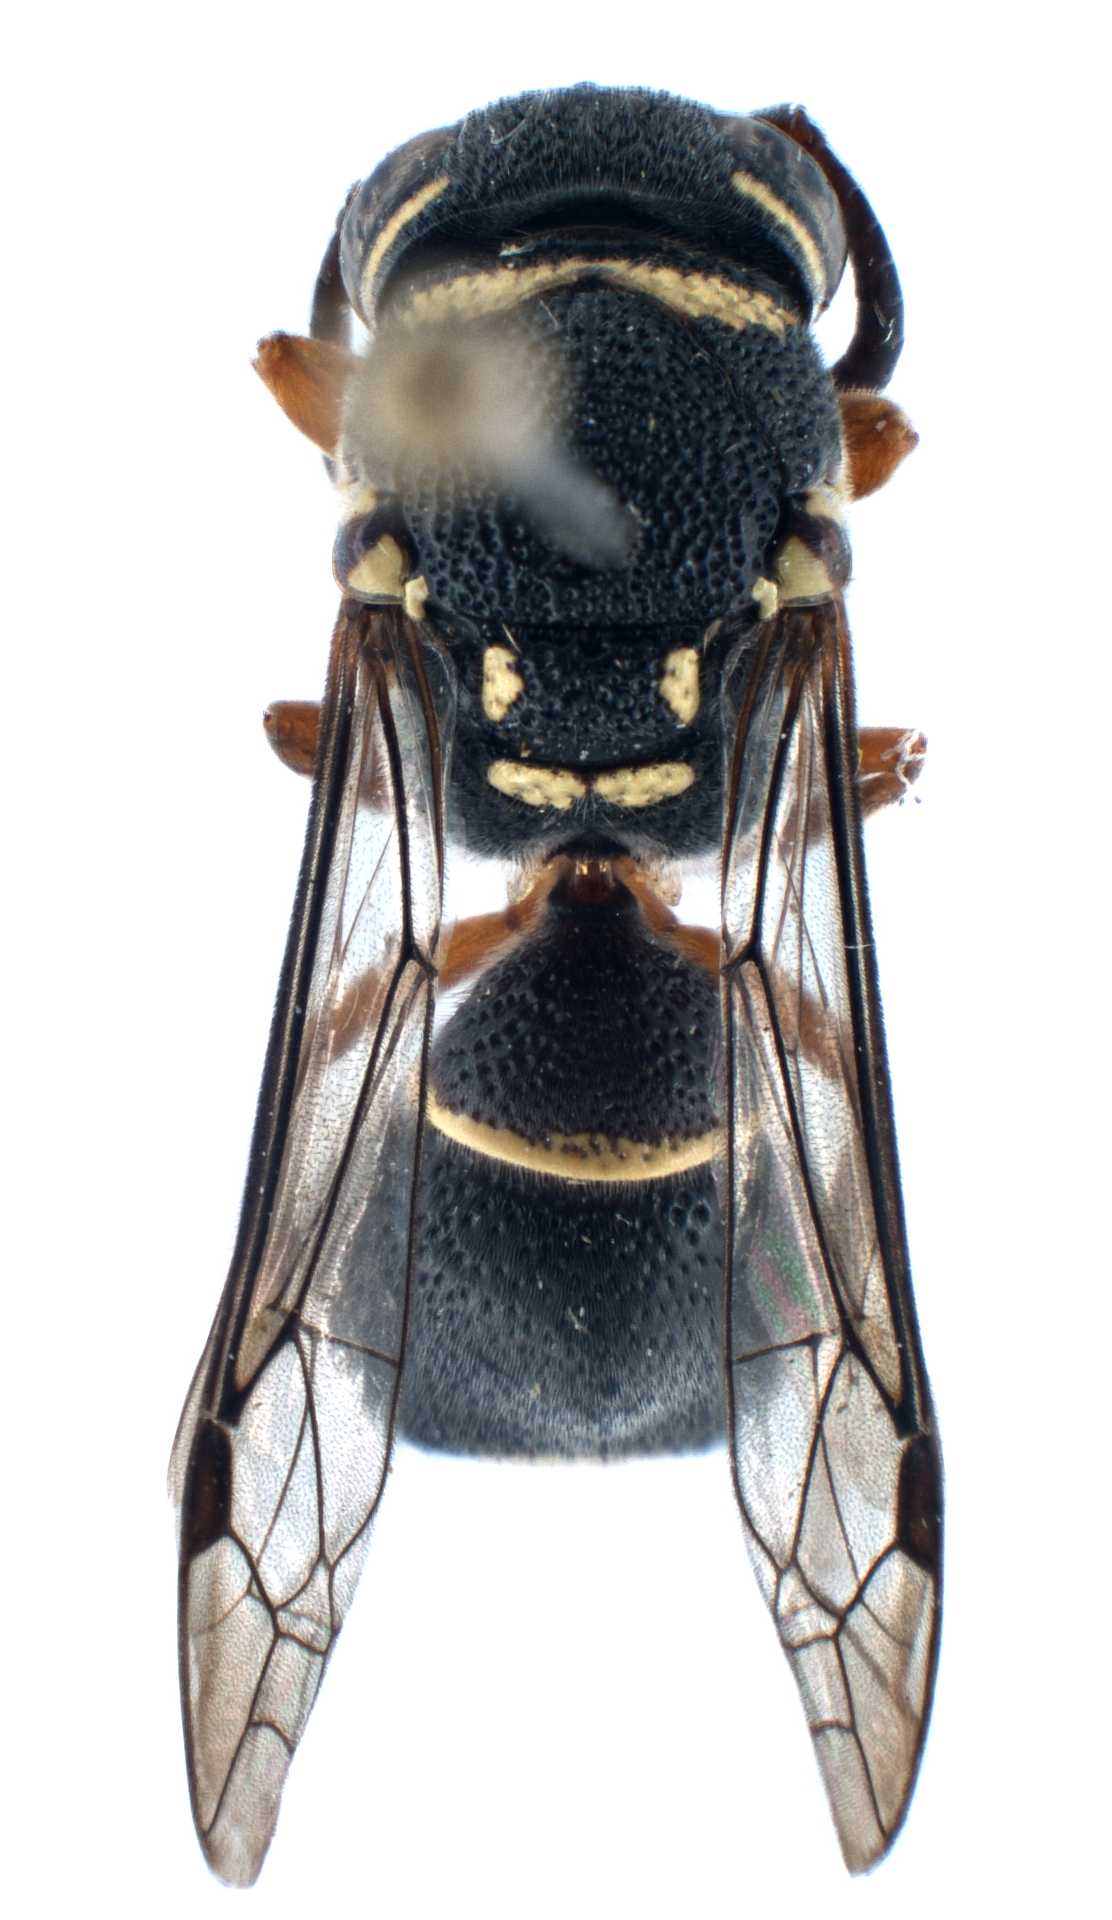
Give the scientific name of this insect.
Paraleptomenes humbertianus
